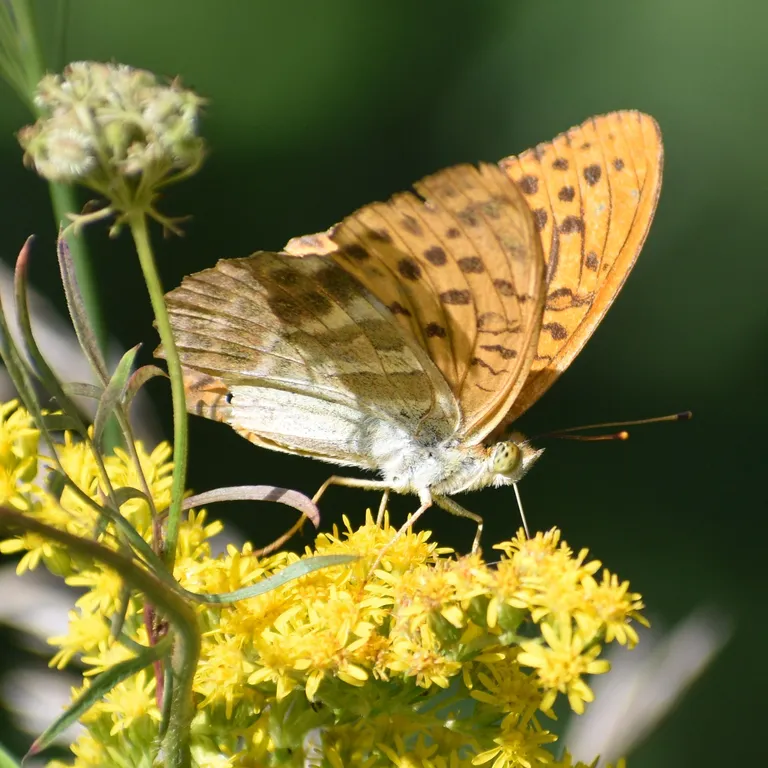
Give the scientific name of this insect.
Argynnis paphia
